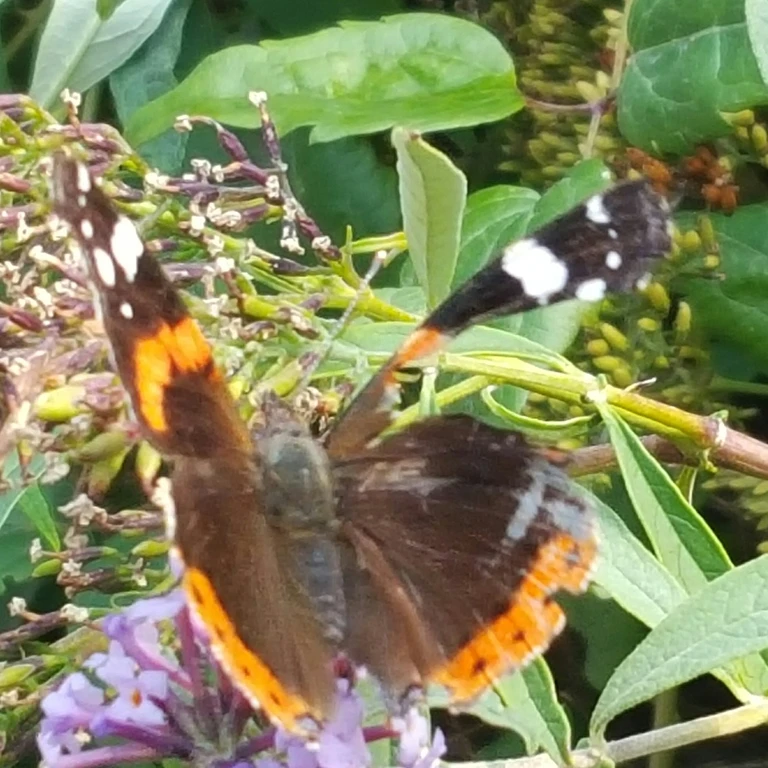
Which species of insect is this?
Vanessa atalanta
